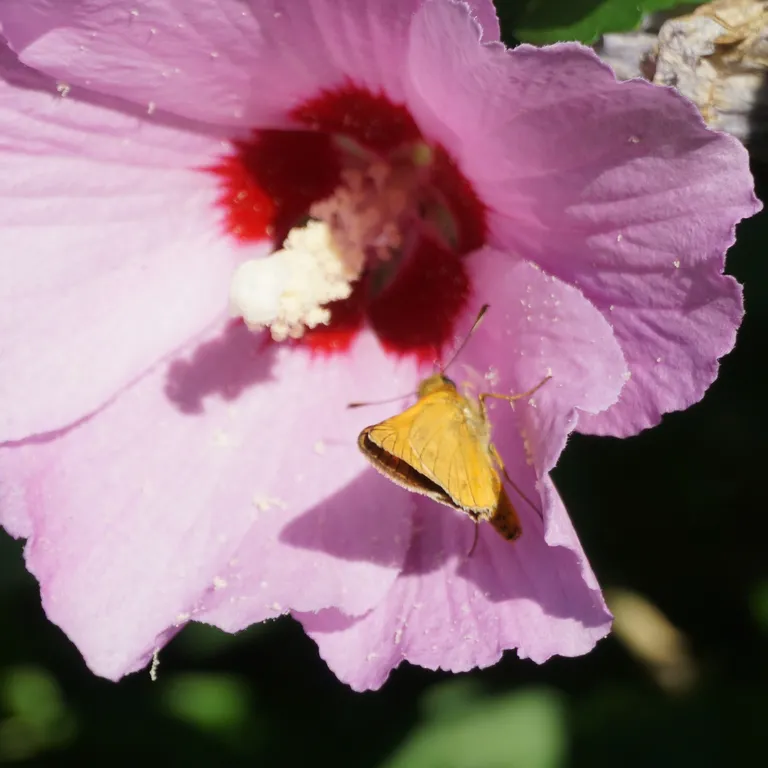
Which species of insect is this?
Ochlodes sylvanus (also Ochlodes venata)
